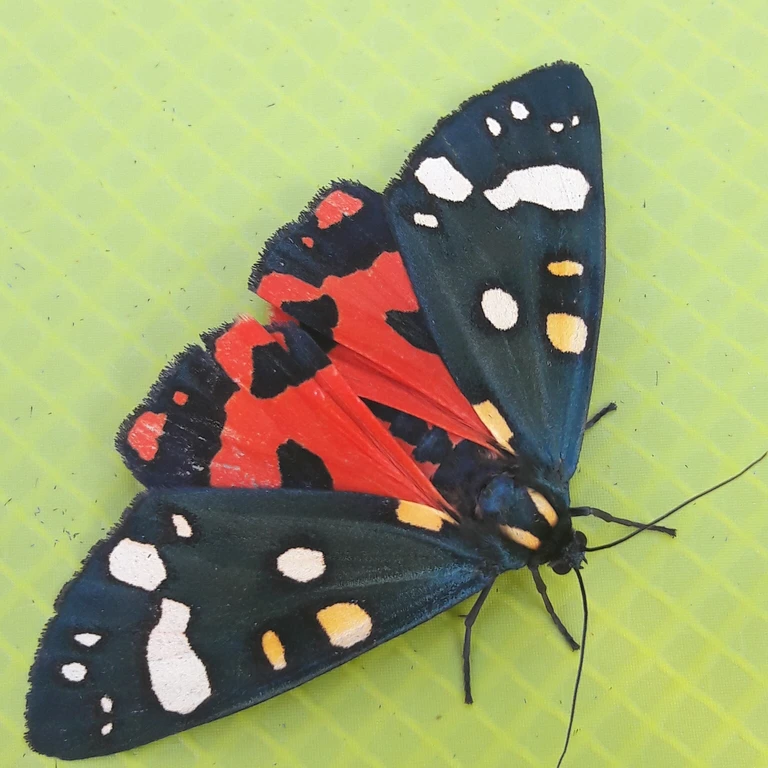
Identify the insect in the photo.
Callimorpha dominula
